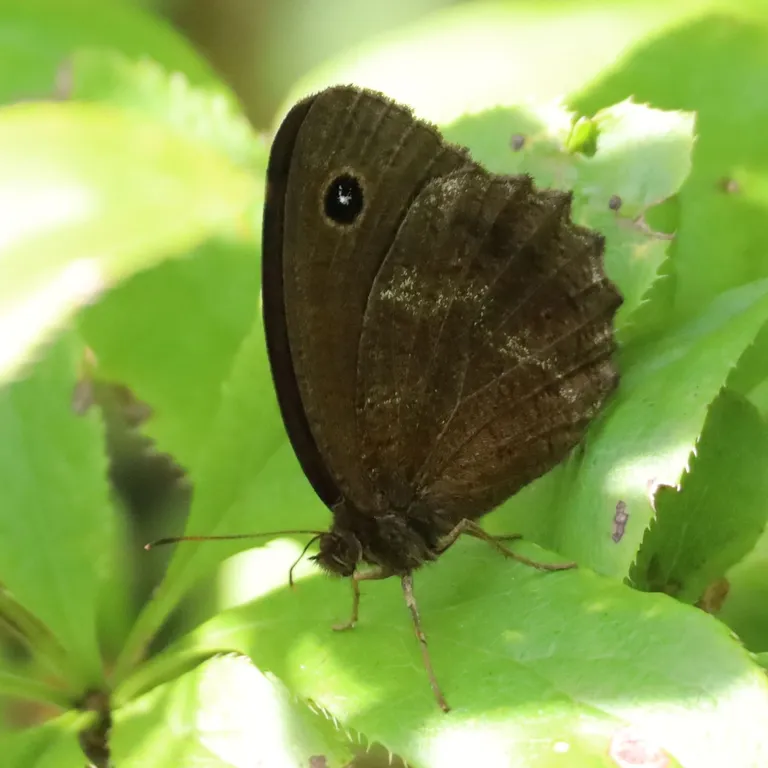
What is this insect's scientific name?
Minois dryas
